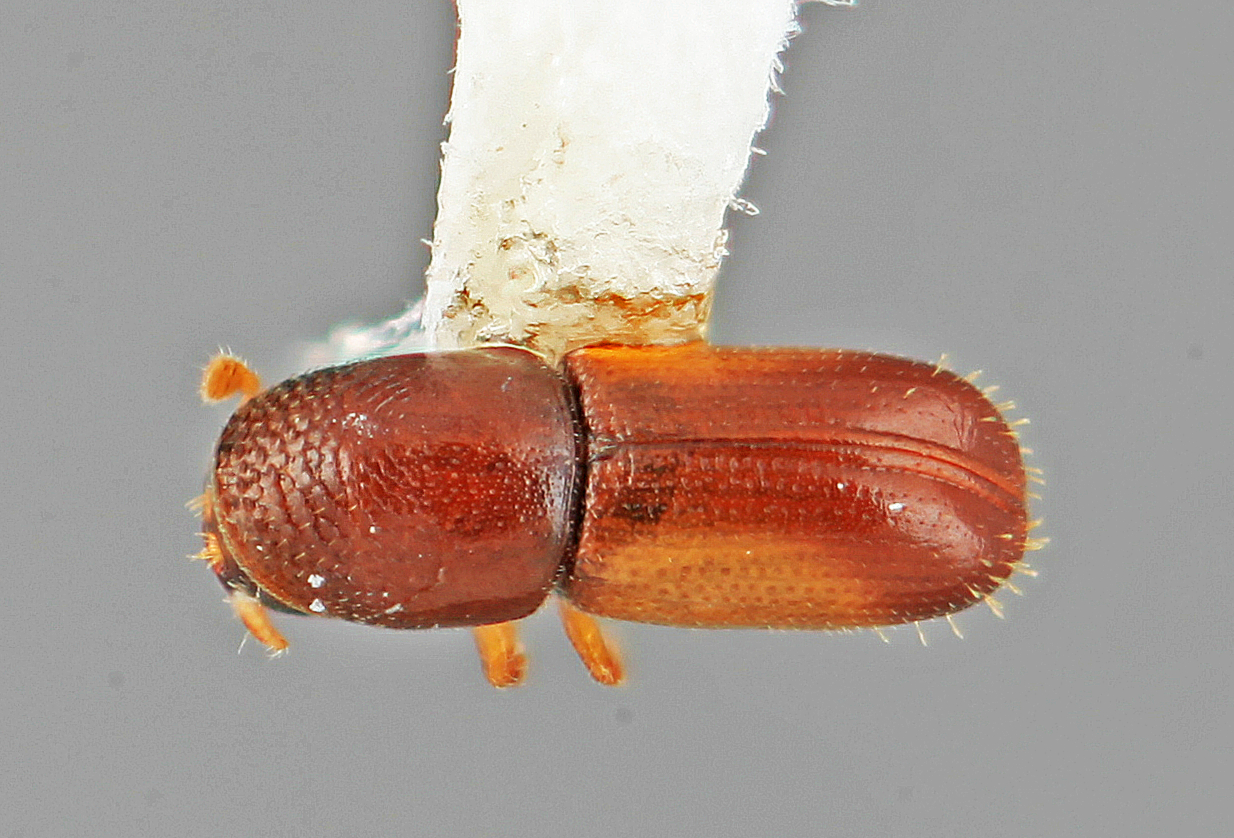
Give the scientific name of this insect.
Pityophthorus minimus
